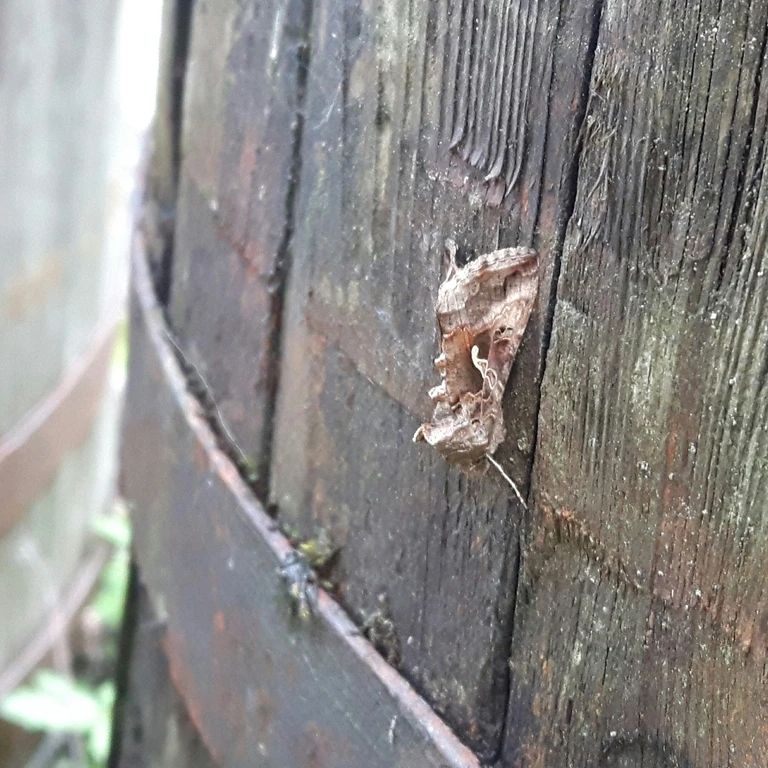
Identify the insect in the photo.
Autographa gamma
